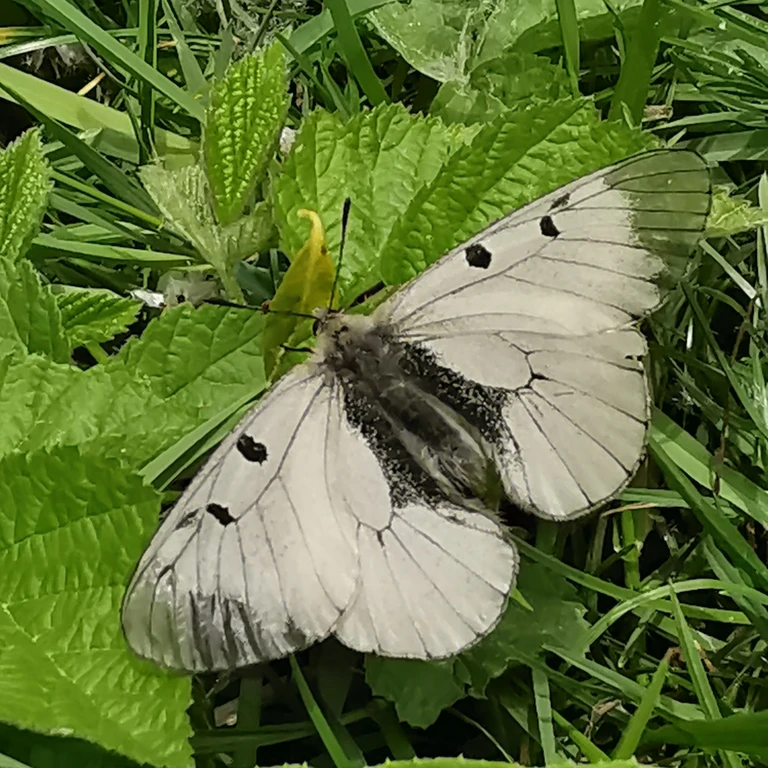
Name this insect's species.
Parnassius mnemosyne
